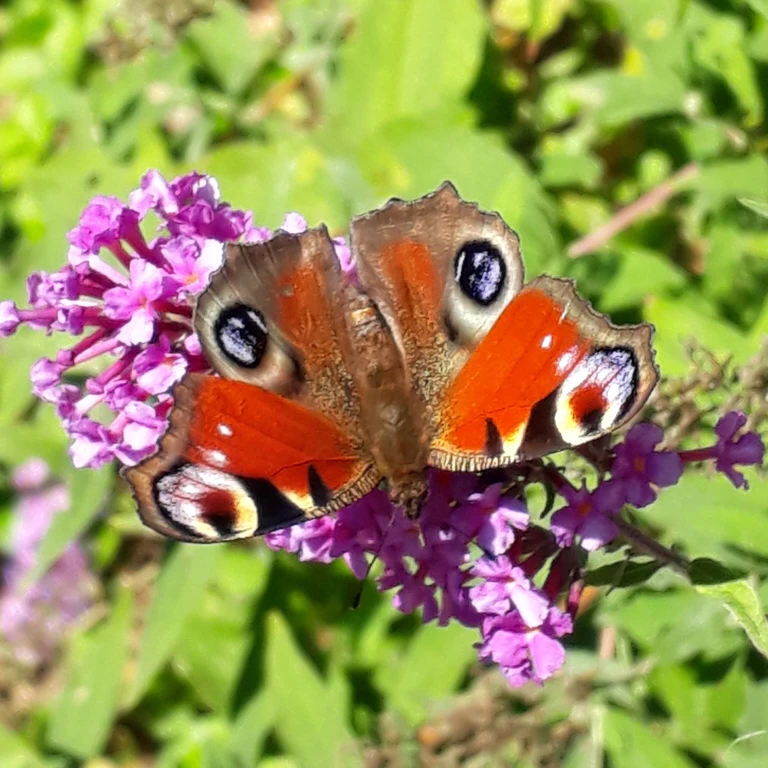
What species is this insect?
Aglais io
